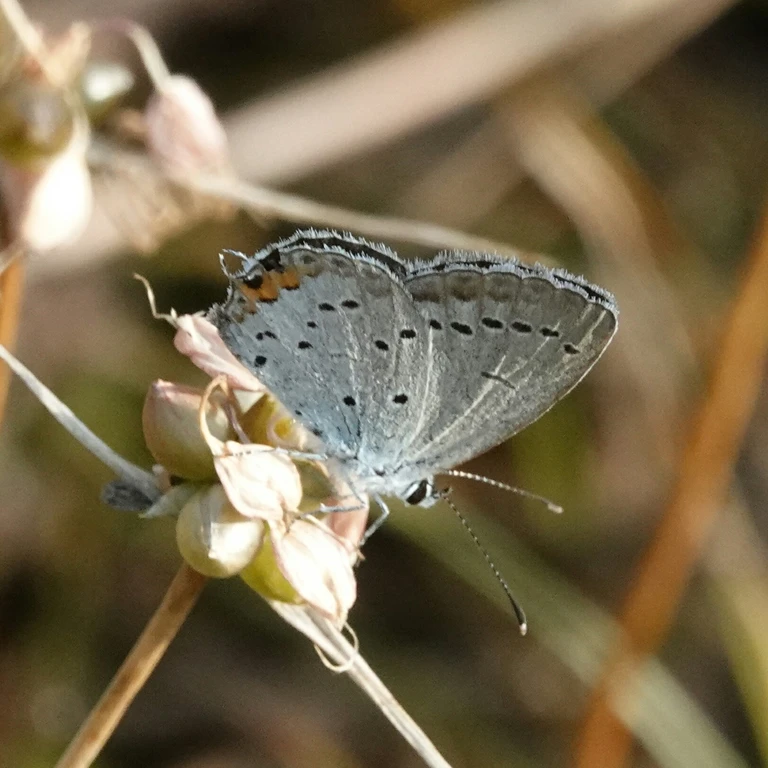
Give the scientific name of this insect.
Cupido argiades (also Elkalyce argiades)
